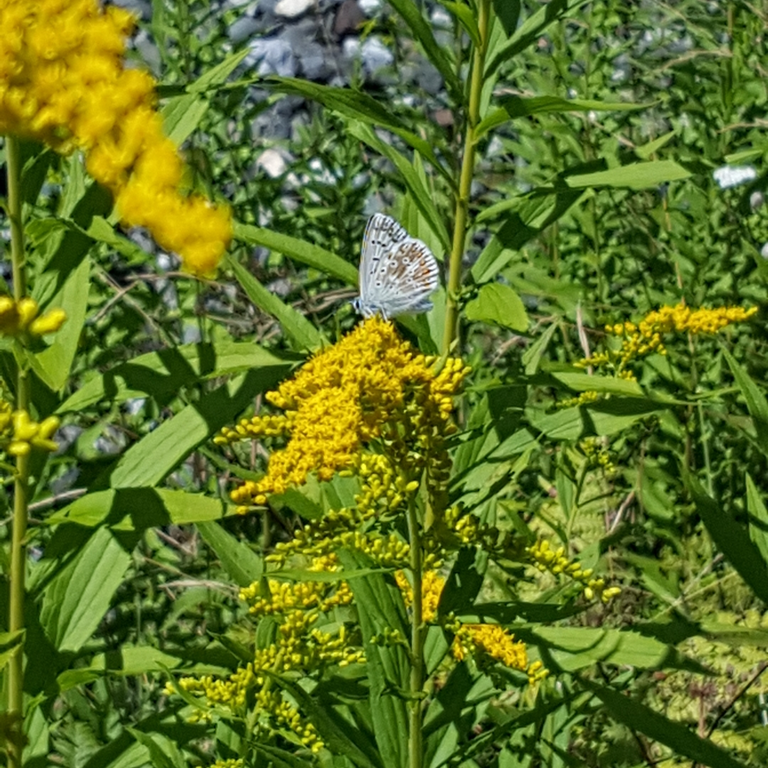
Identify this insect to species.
Lysandra coridon
